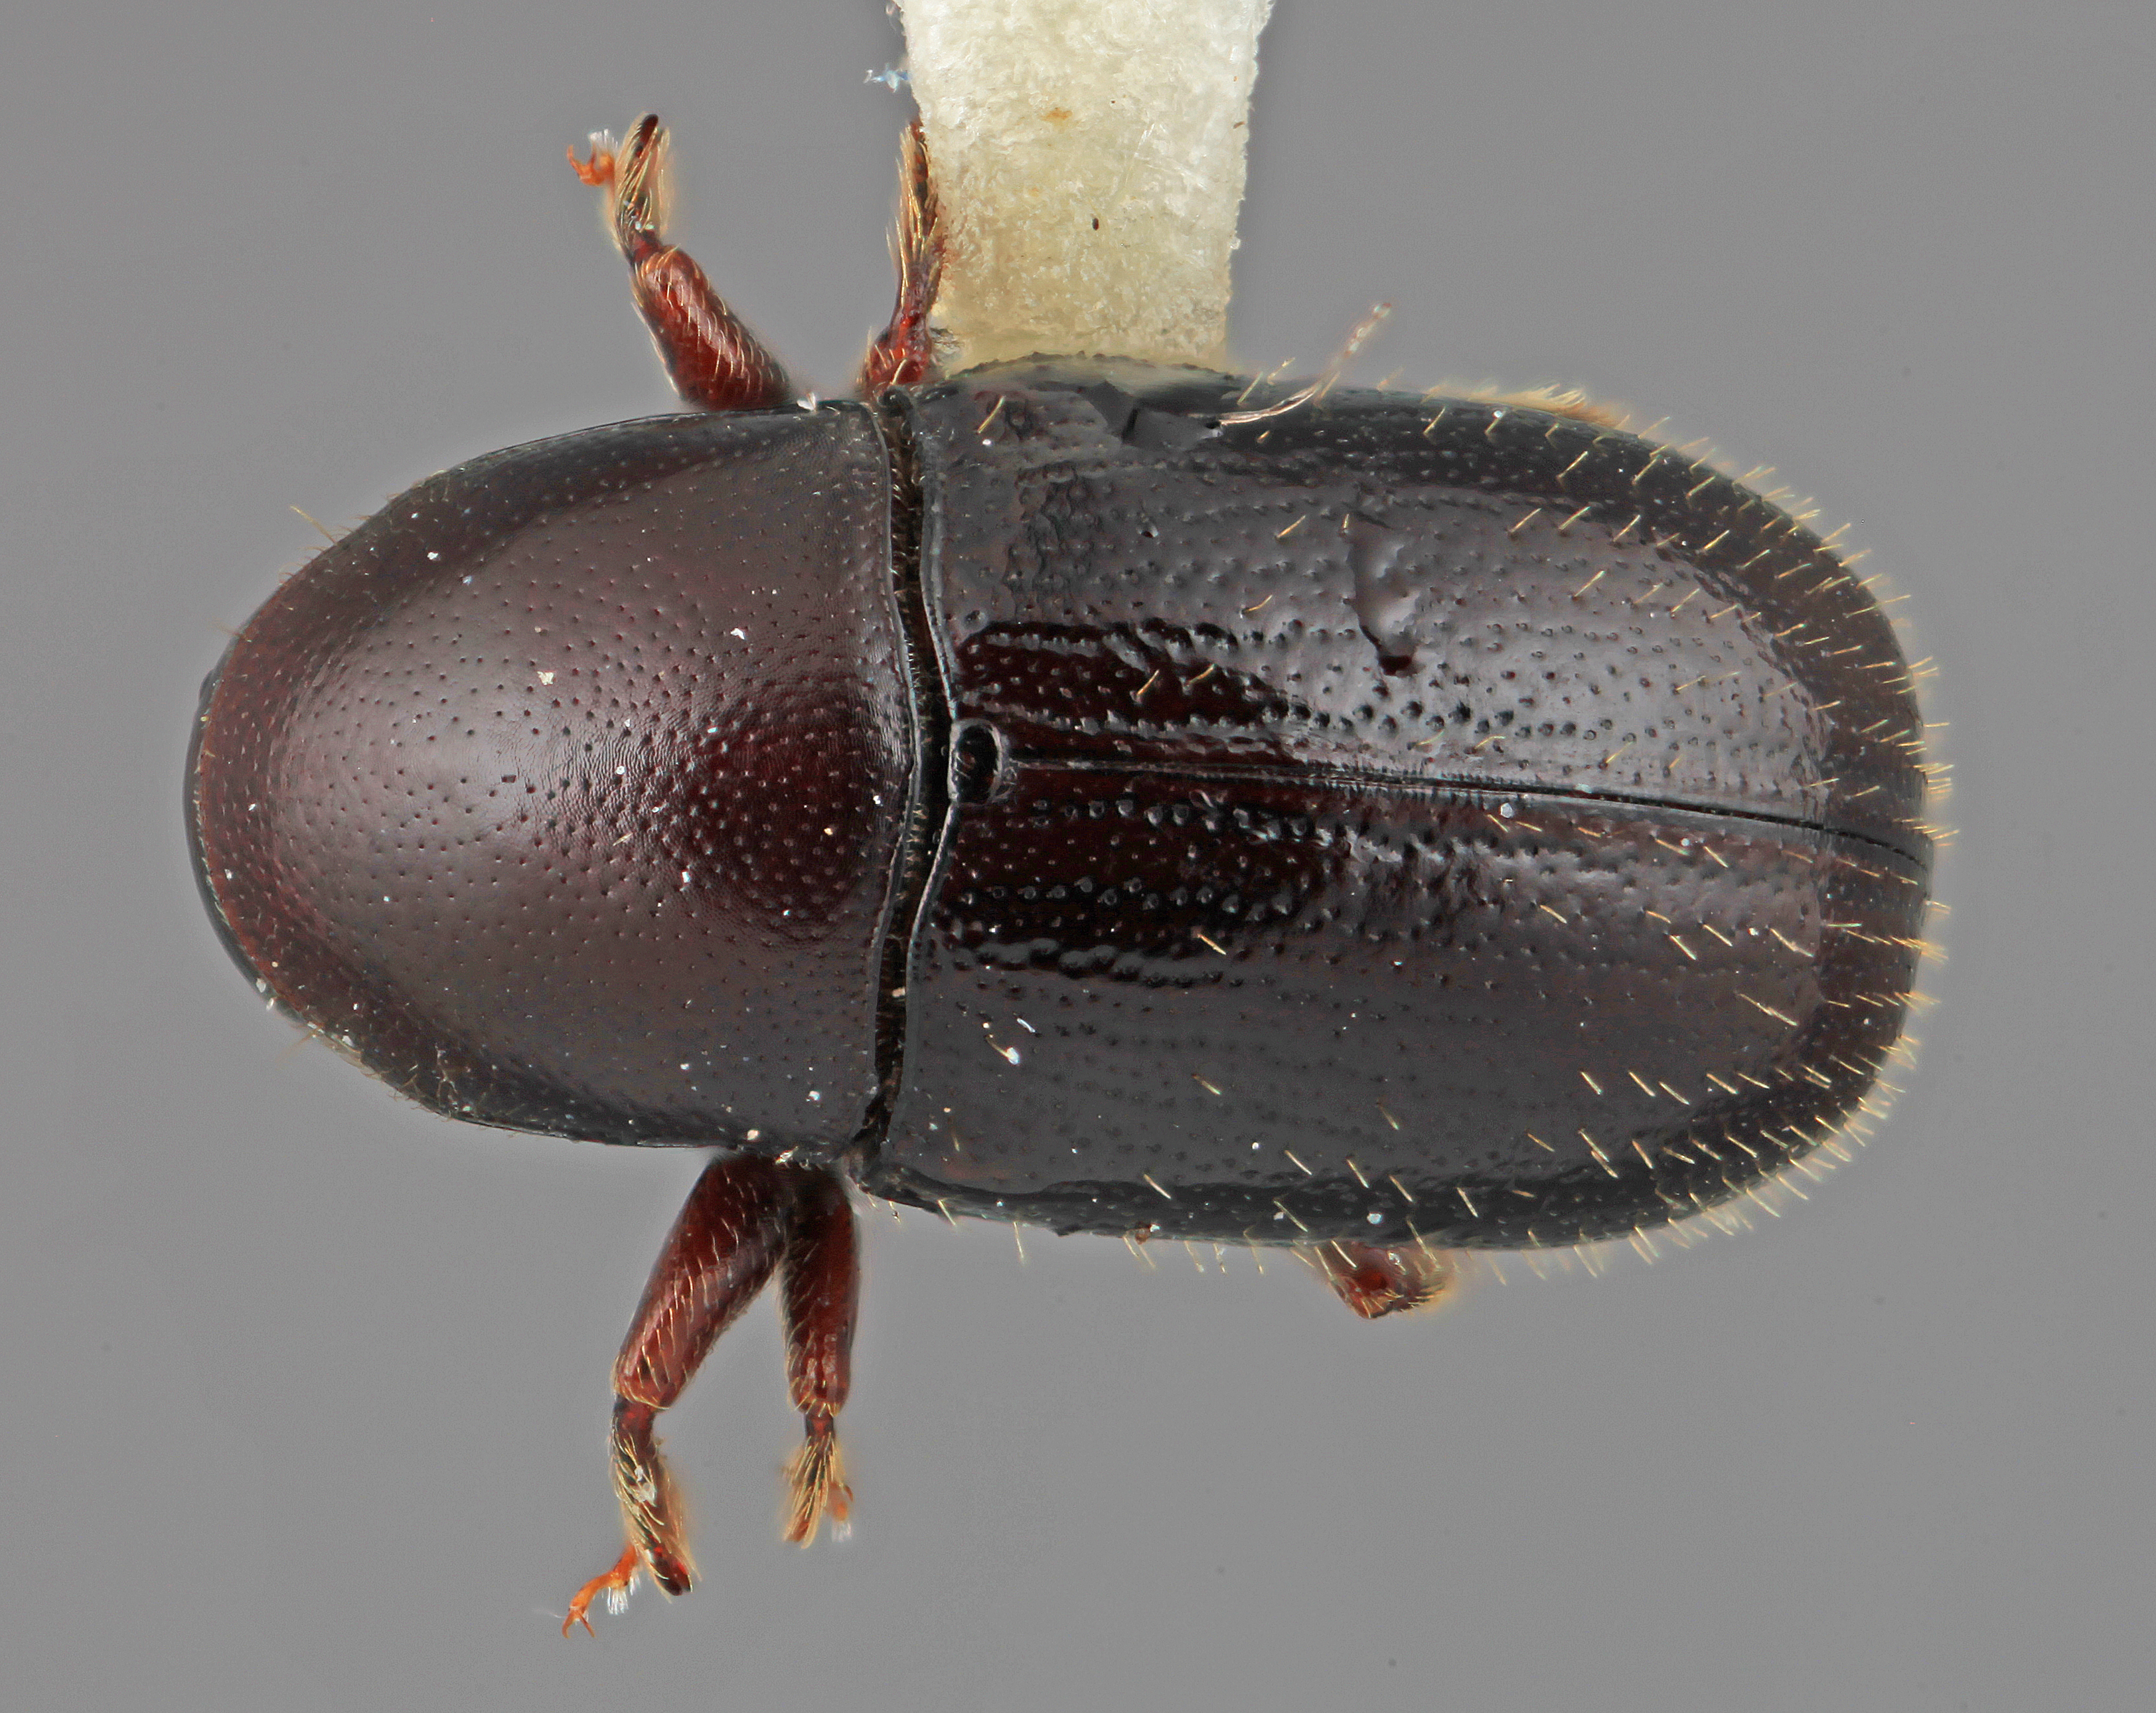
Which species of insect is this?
Scolytodes jucundus
